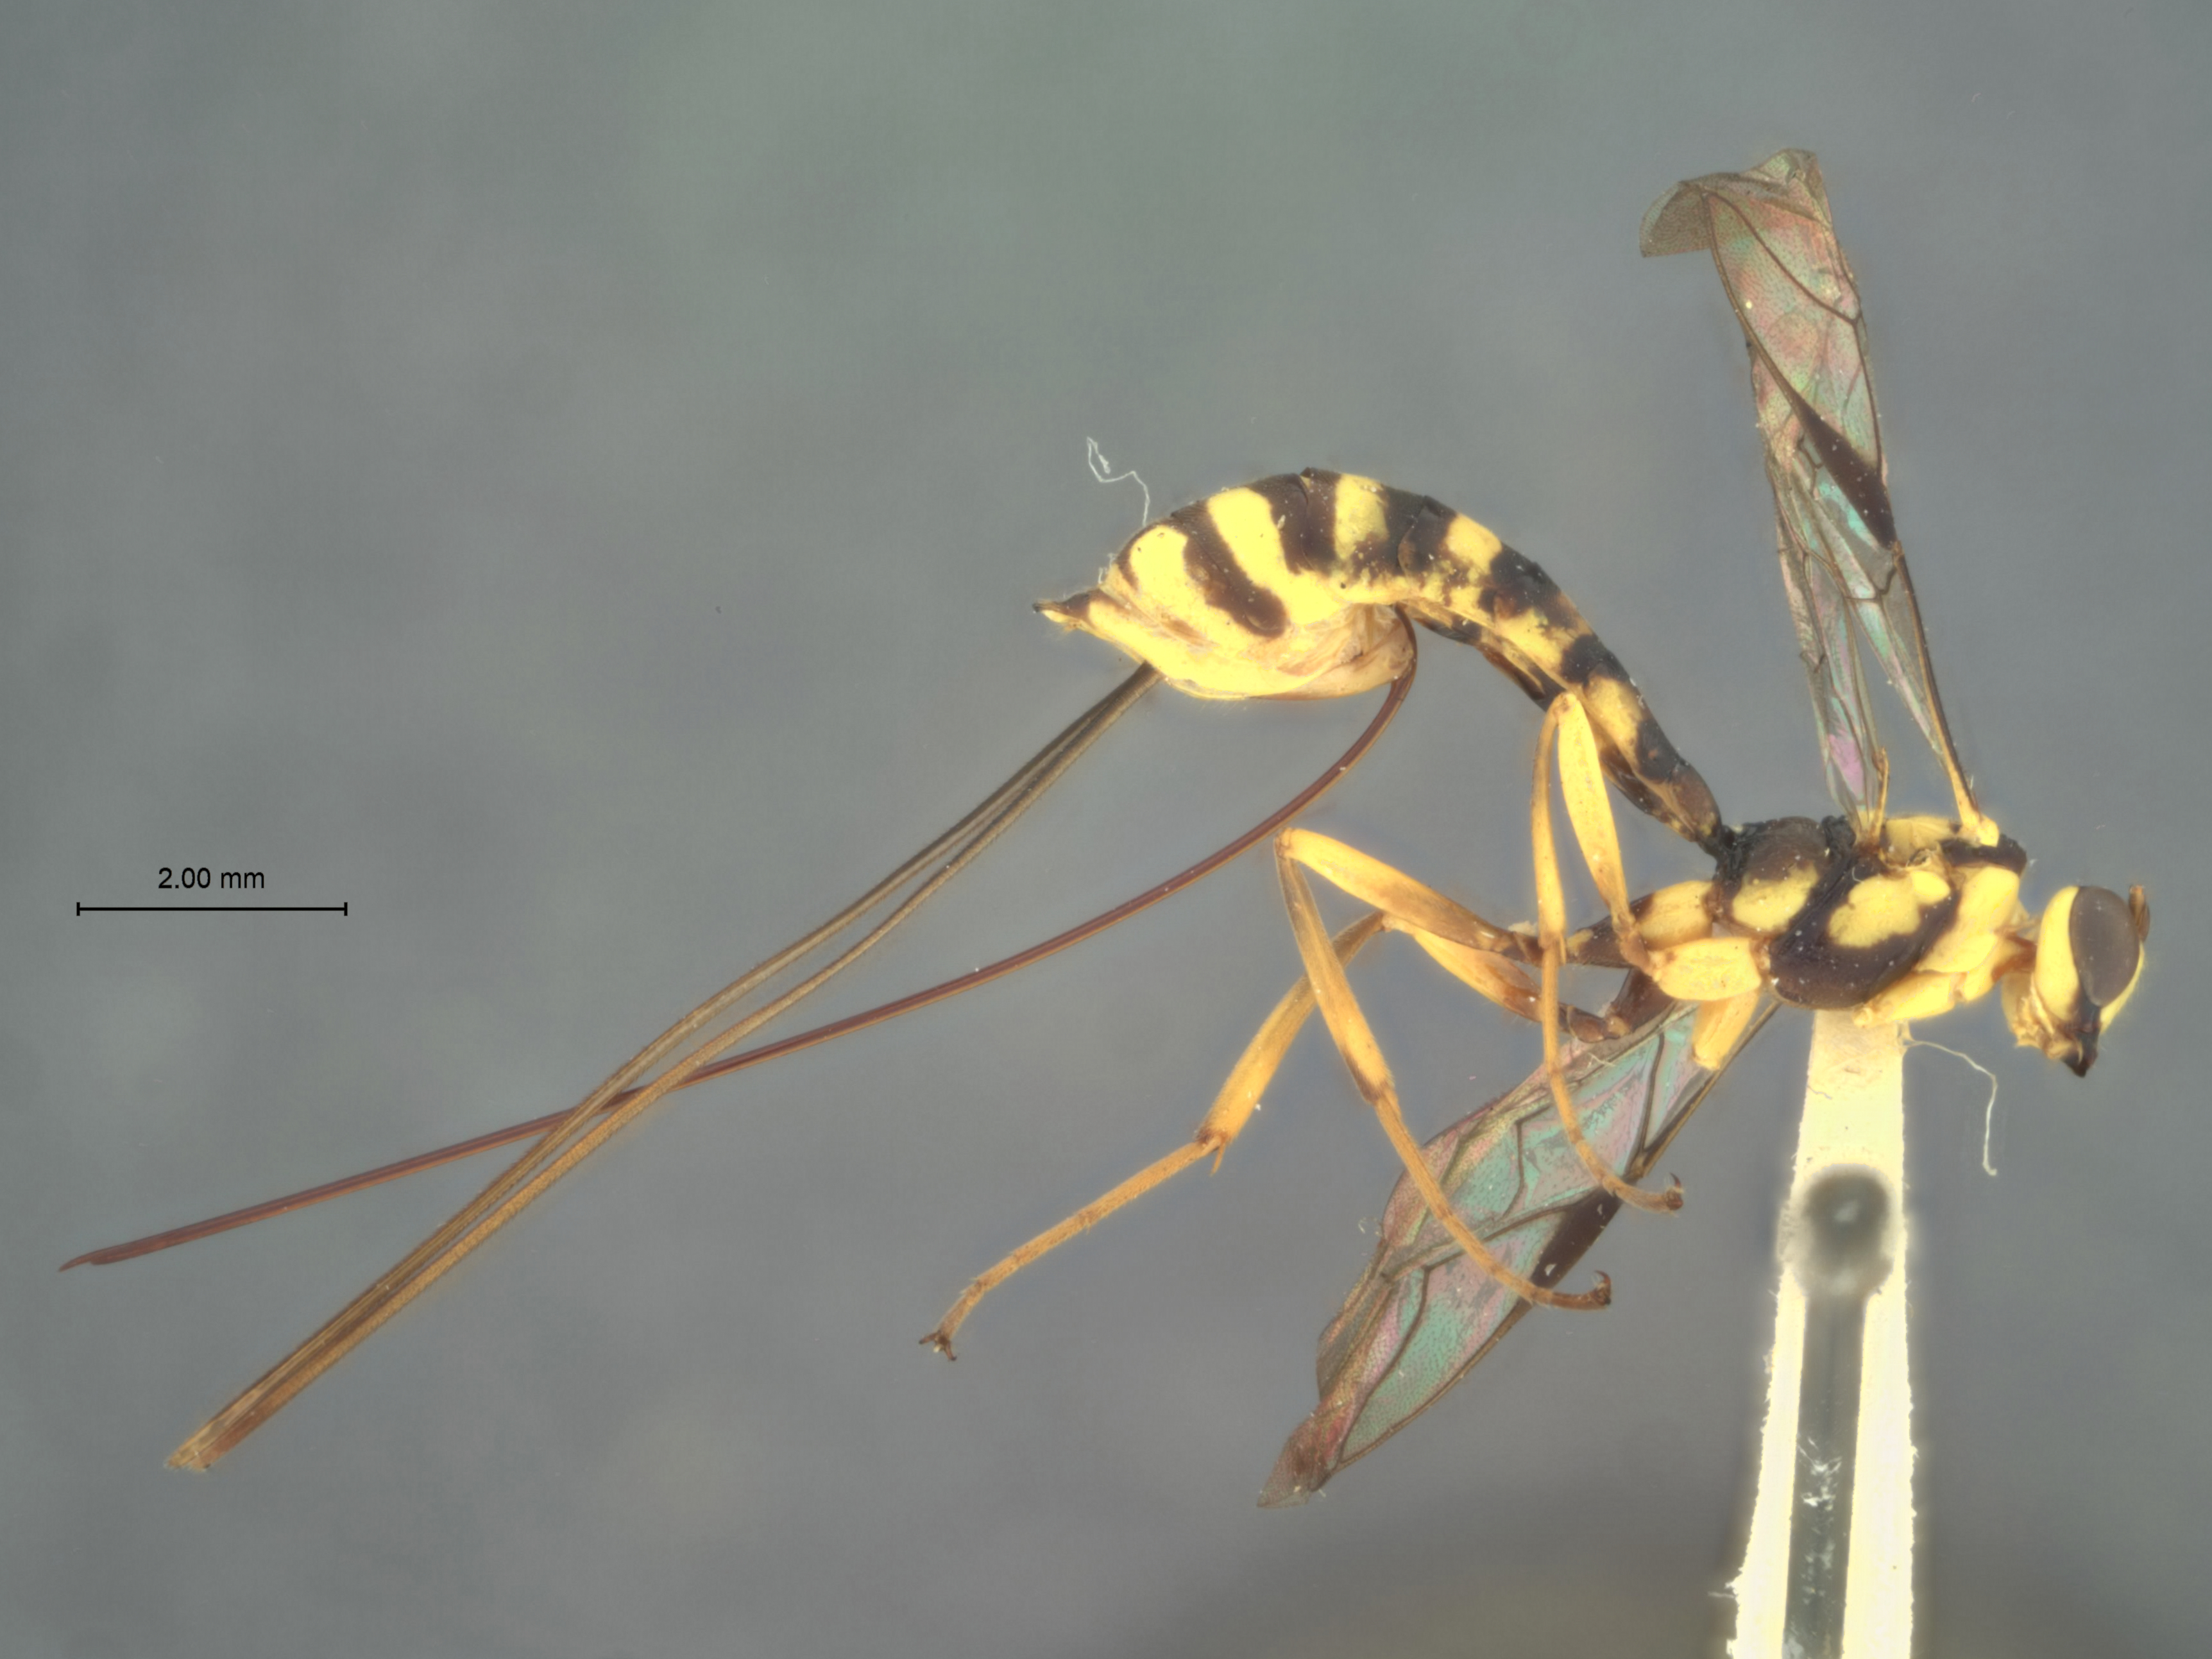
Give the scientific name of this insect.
Triancyra luzonica
